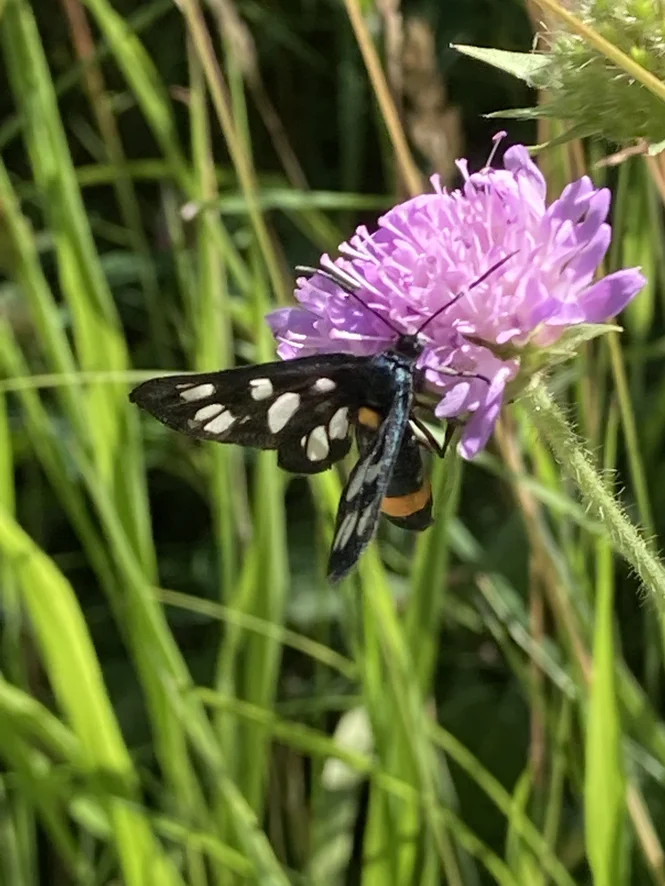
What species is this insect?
Amata phegea
